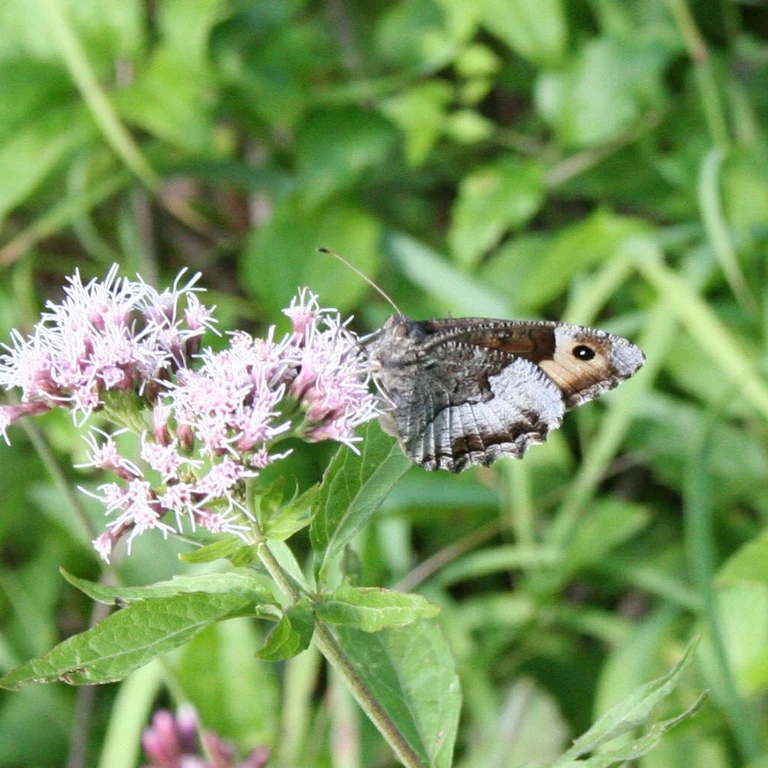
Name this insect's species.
Hipparchia alcyone
